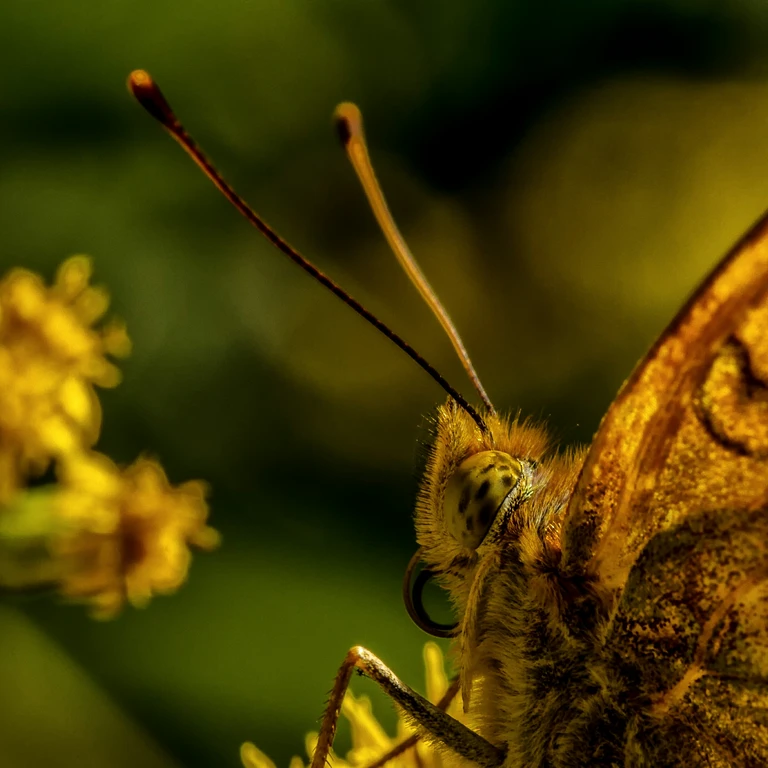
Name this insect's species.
Argynnis paphia
